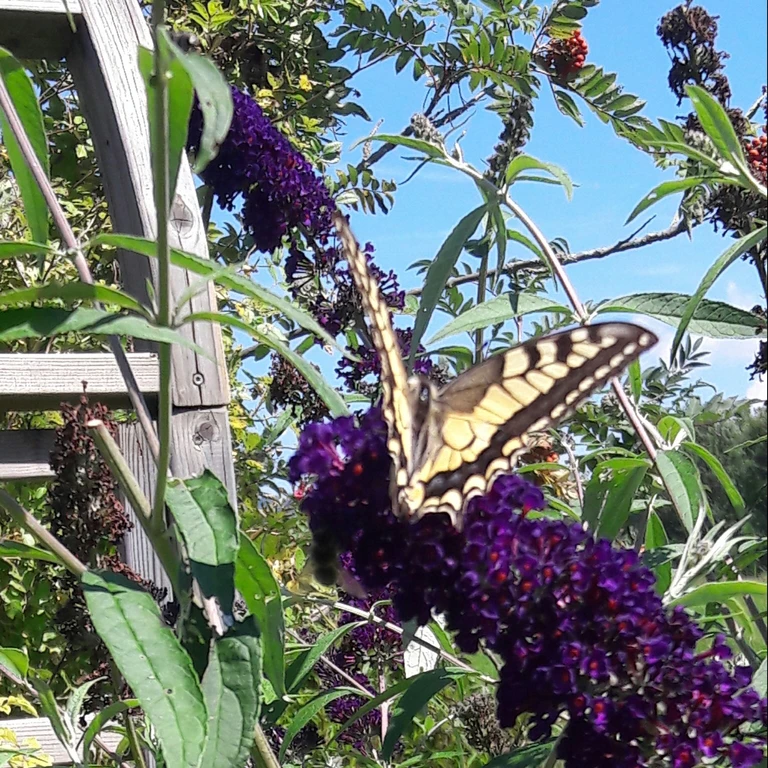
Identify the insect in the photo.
Papilio machaon
